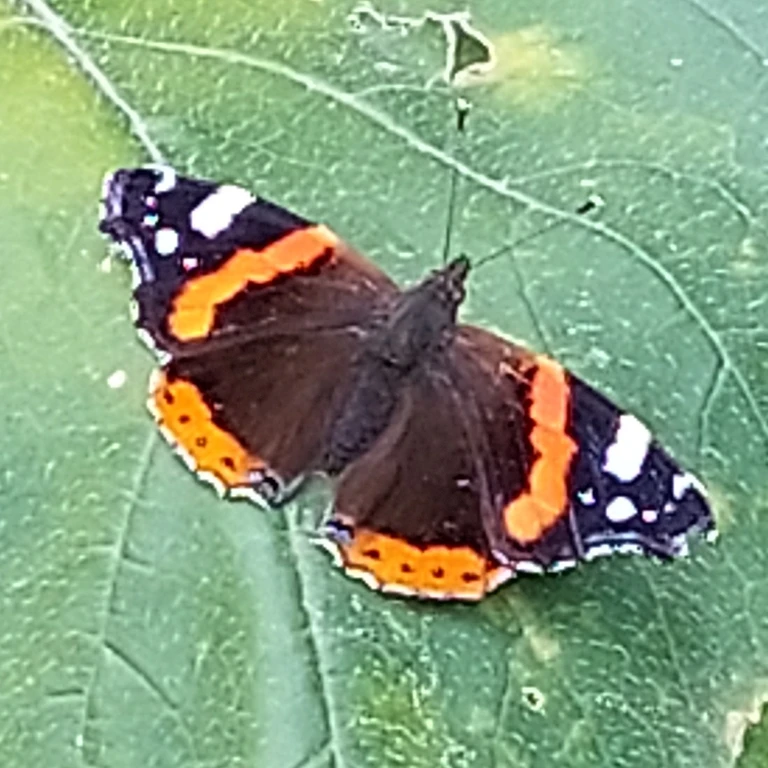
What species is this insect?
Vanessa atalanta
